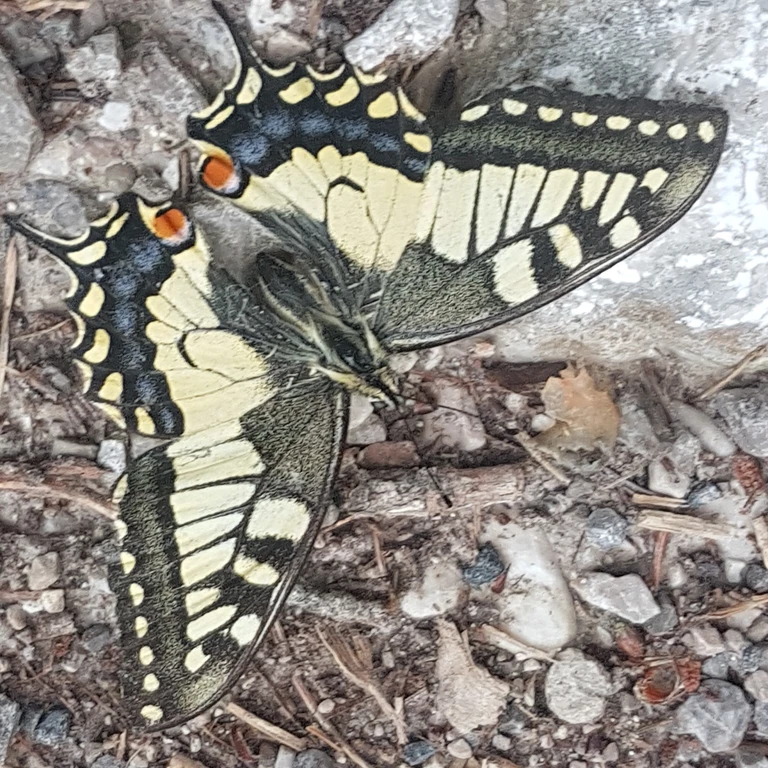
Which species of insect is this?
Papilio machaon
